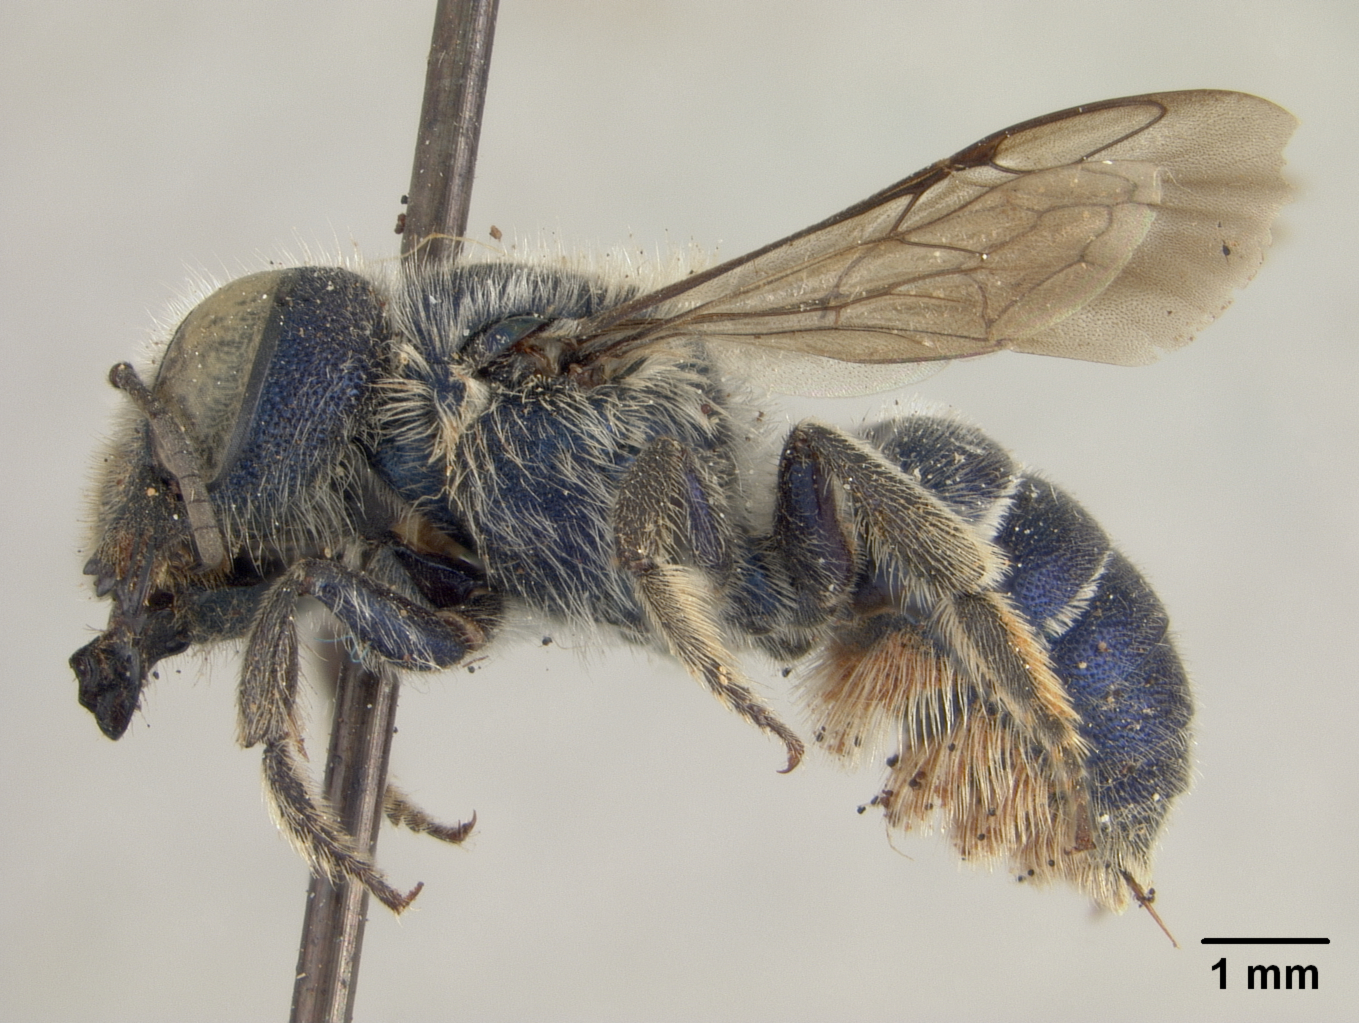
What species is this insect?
Osmia subfasciata
